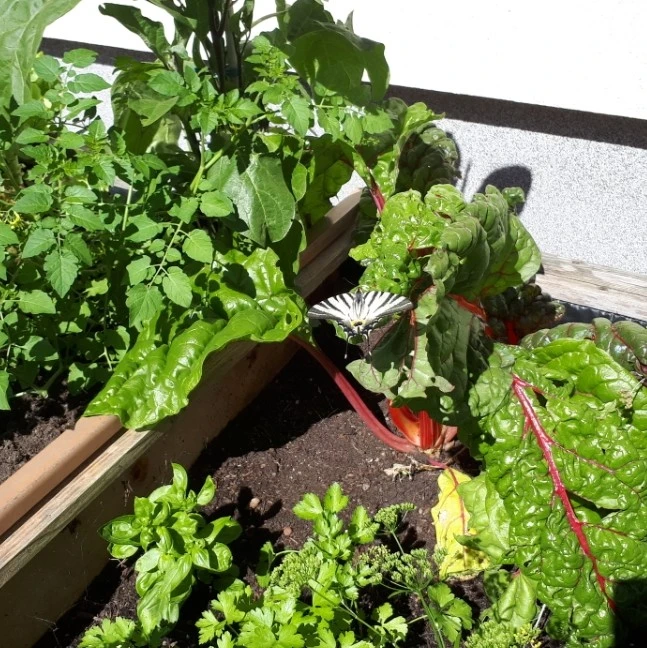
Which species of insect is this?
Iphiclides podalirius
